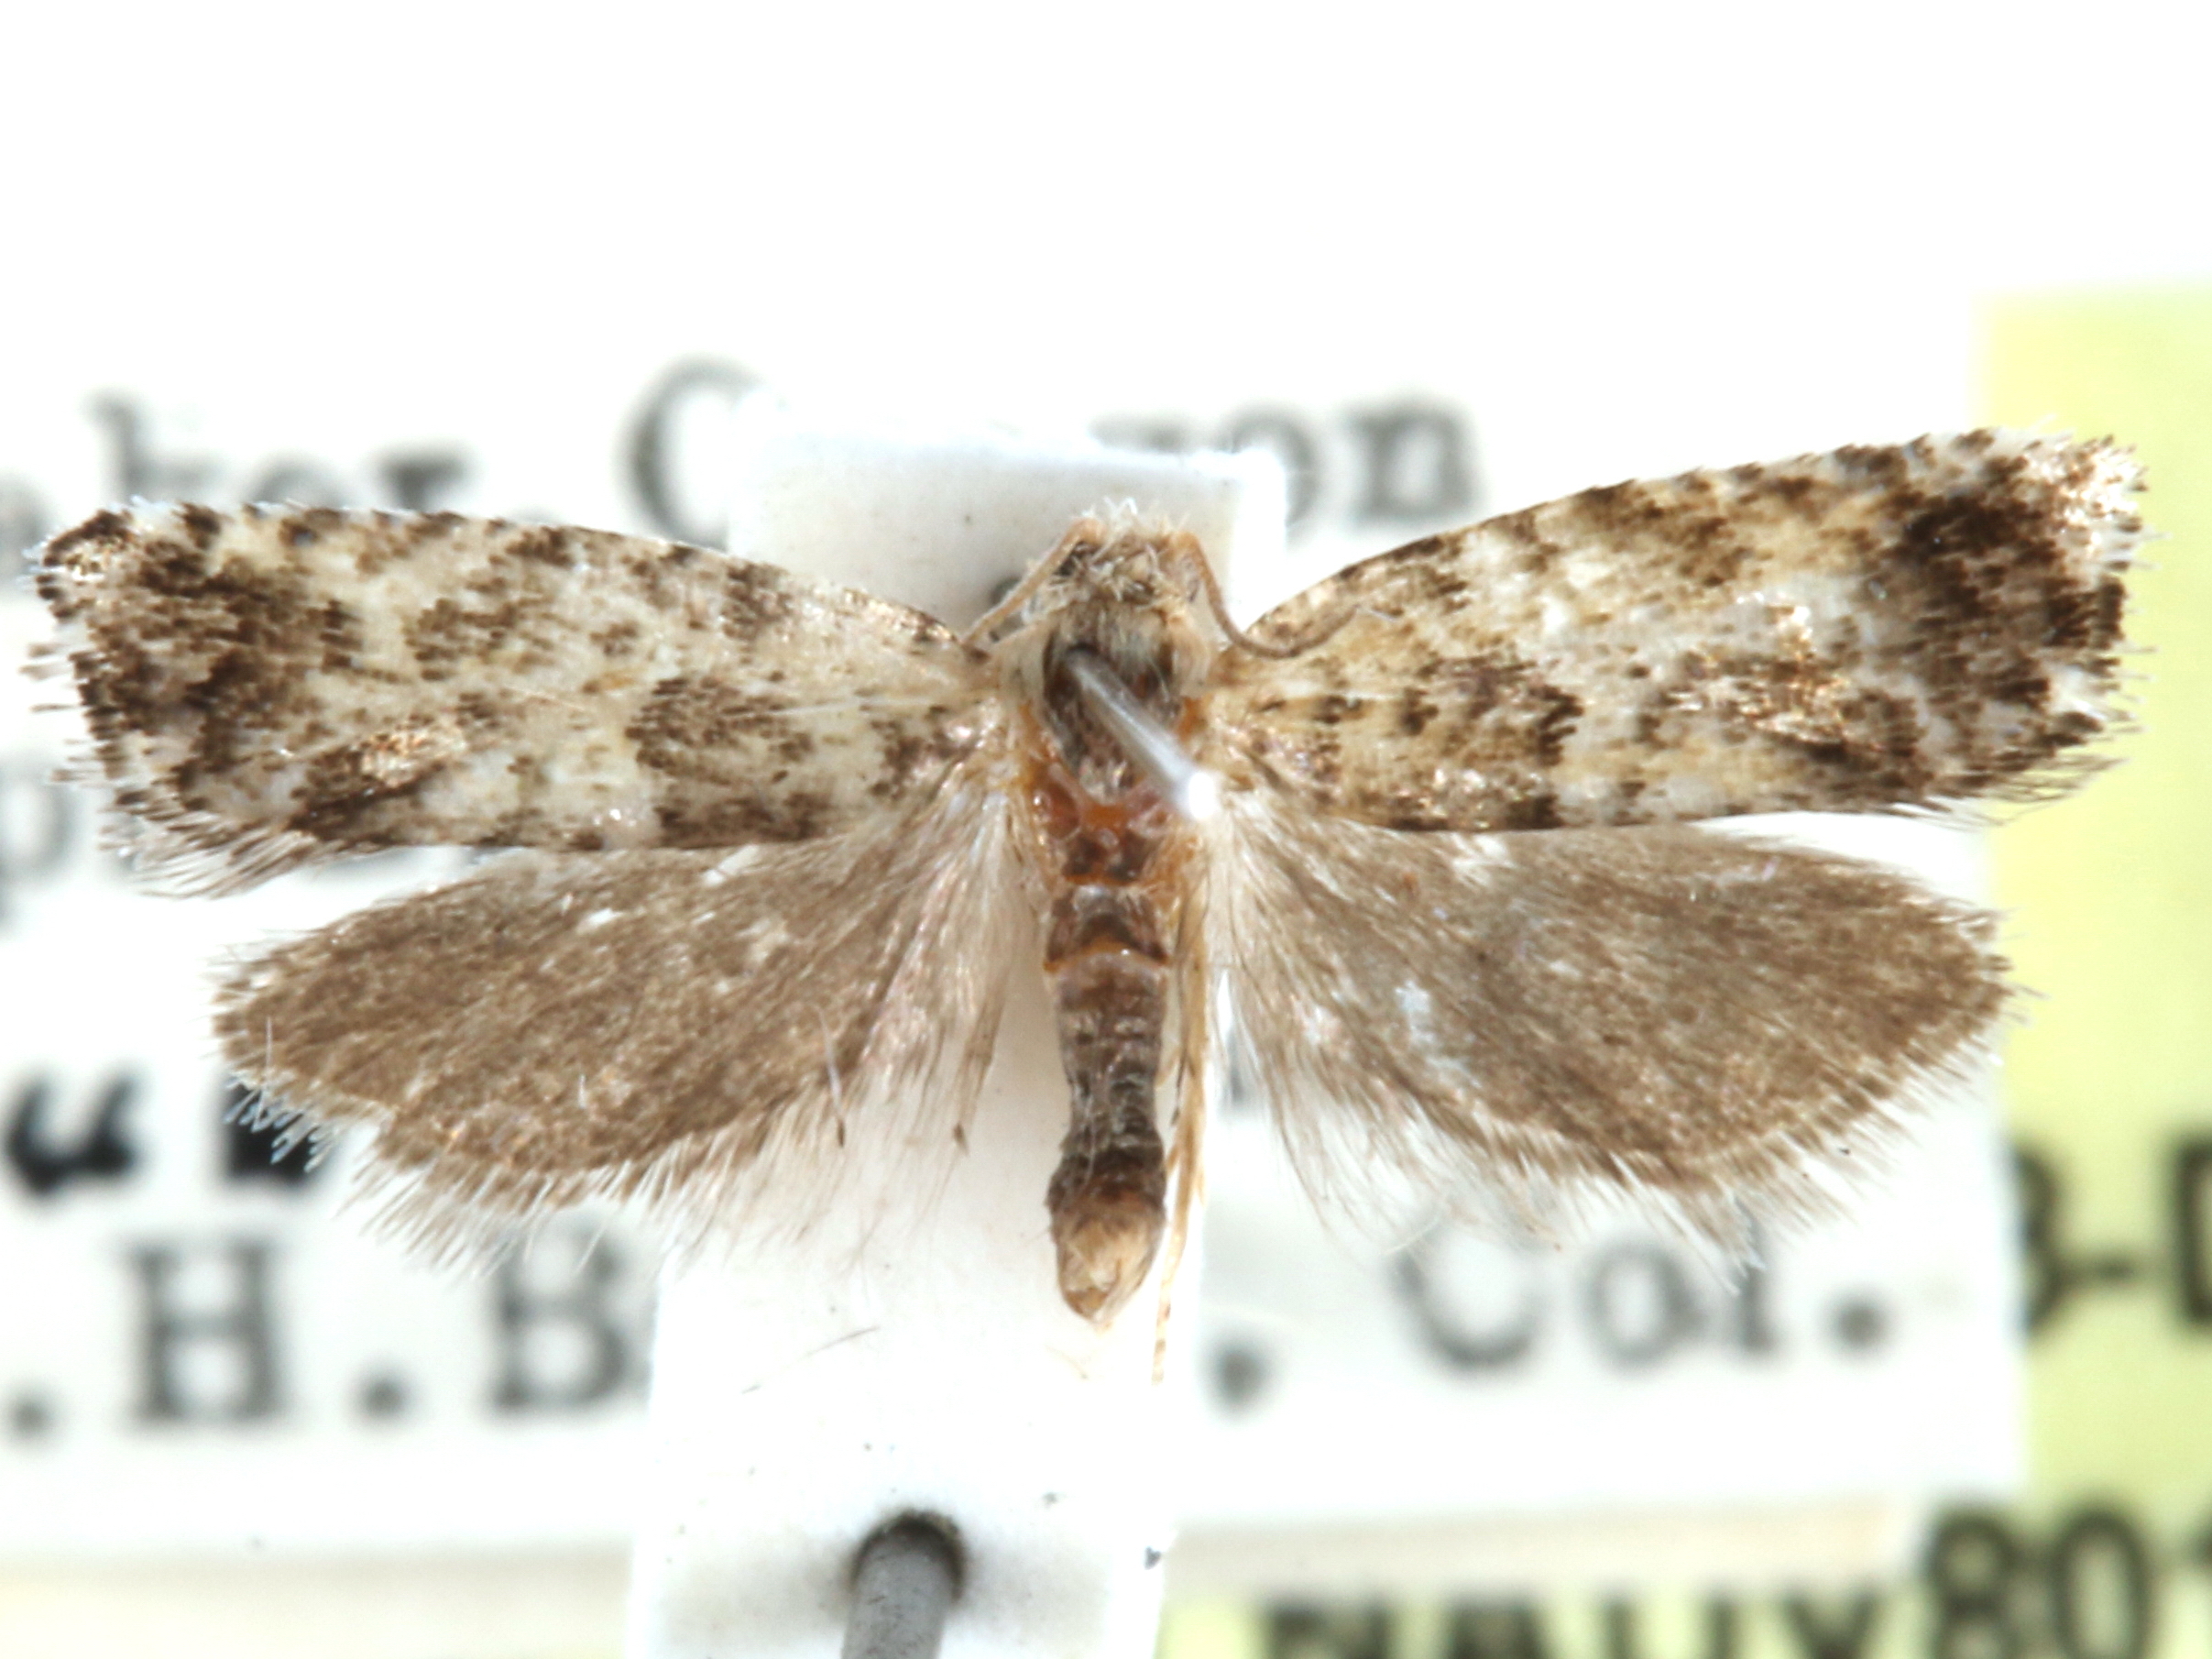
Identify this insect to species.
Epinotia meritana
